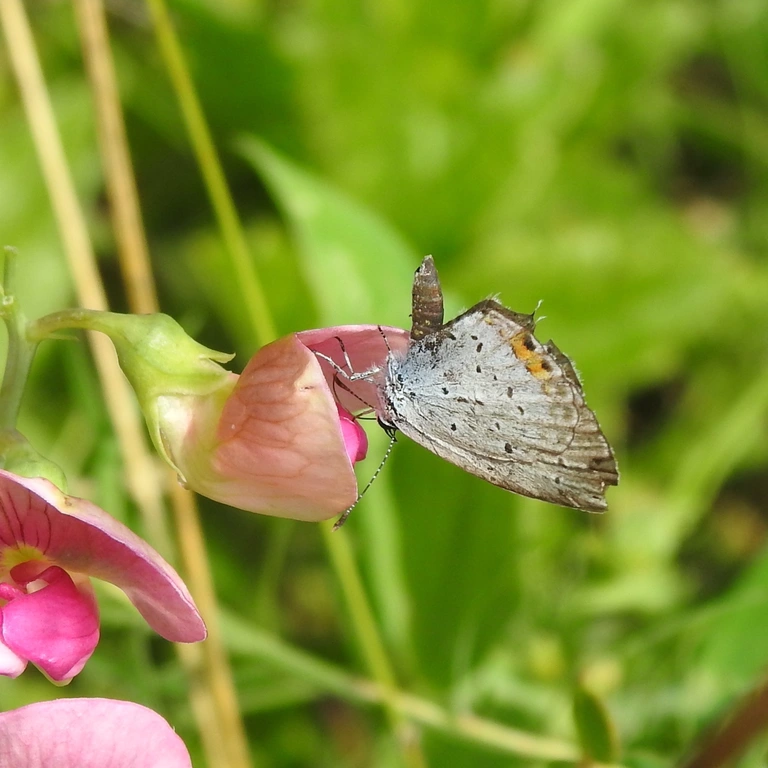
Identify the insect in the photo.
Cupido argiades (also Elkalyce argiades)
